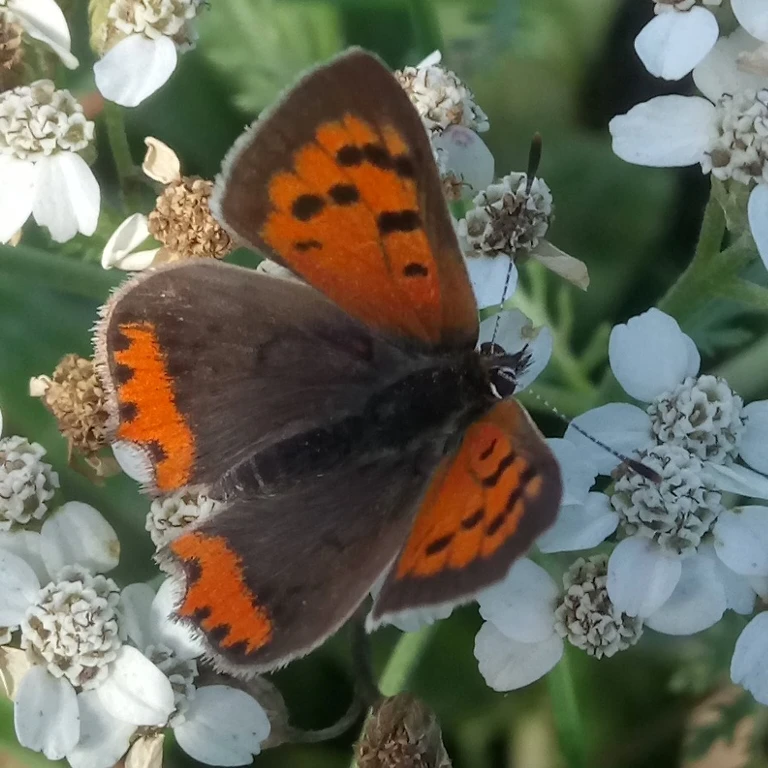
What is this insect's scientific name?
Lycaena phlaeas
